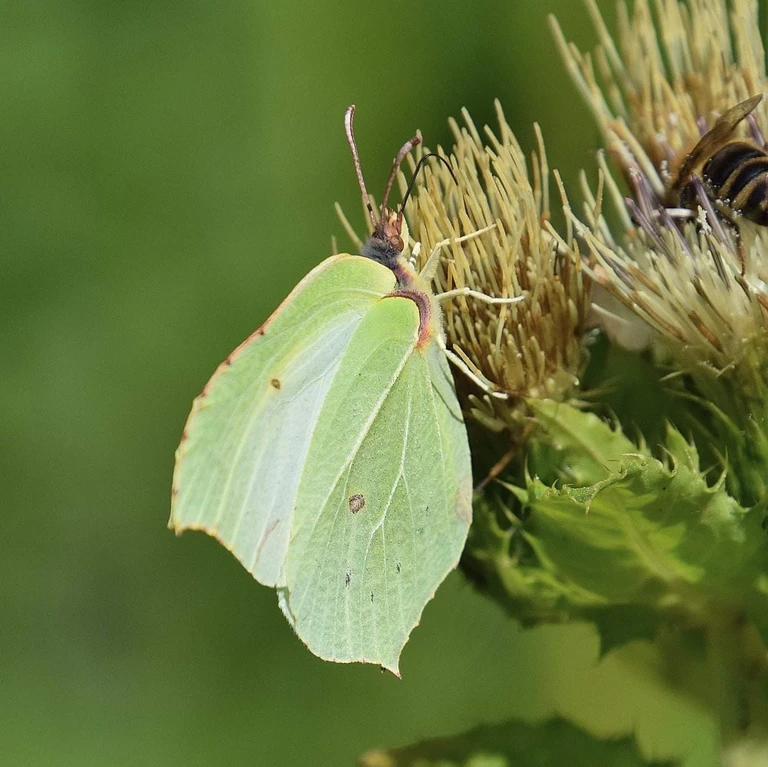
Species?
Gonepteryx rhamni
